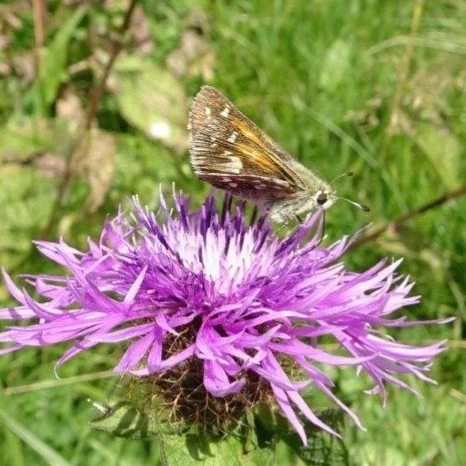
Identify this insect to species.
Hesperia comma
